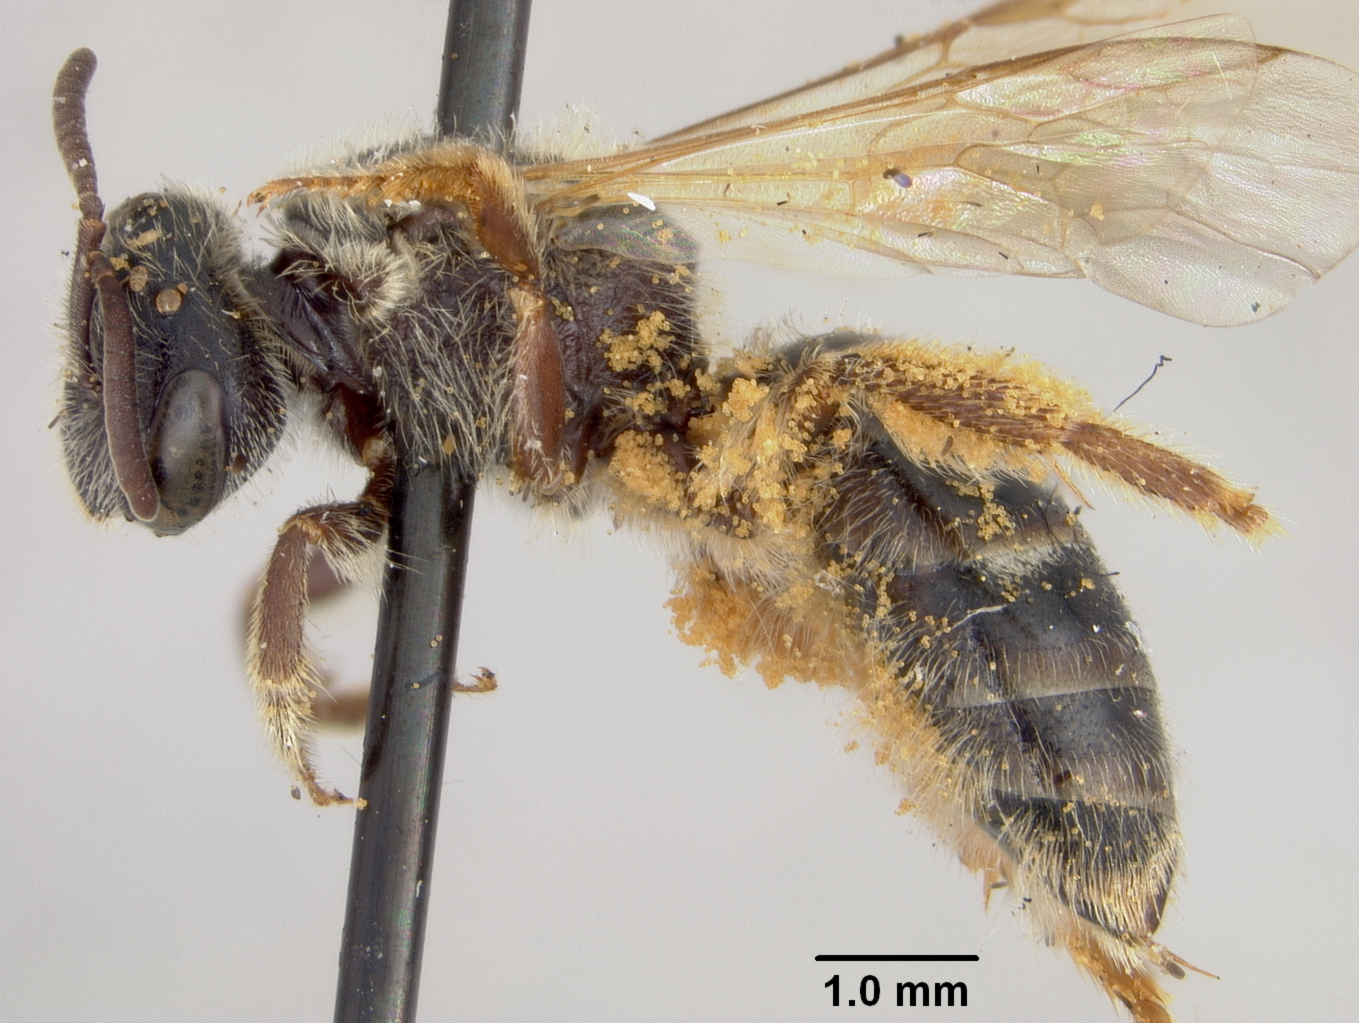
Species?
Halictus arcuatus
